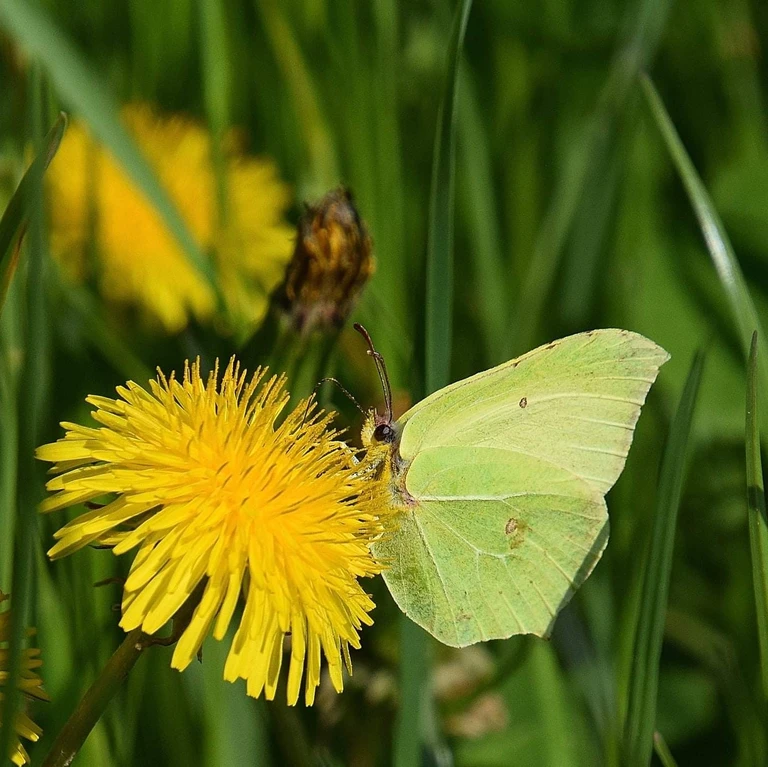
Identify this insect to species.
Gonepteryx rhamni
